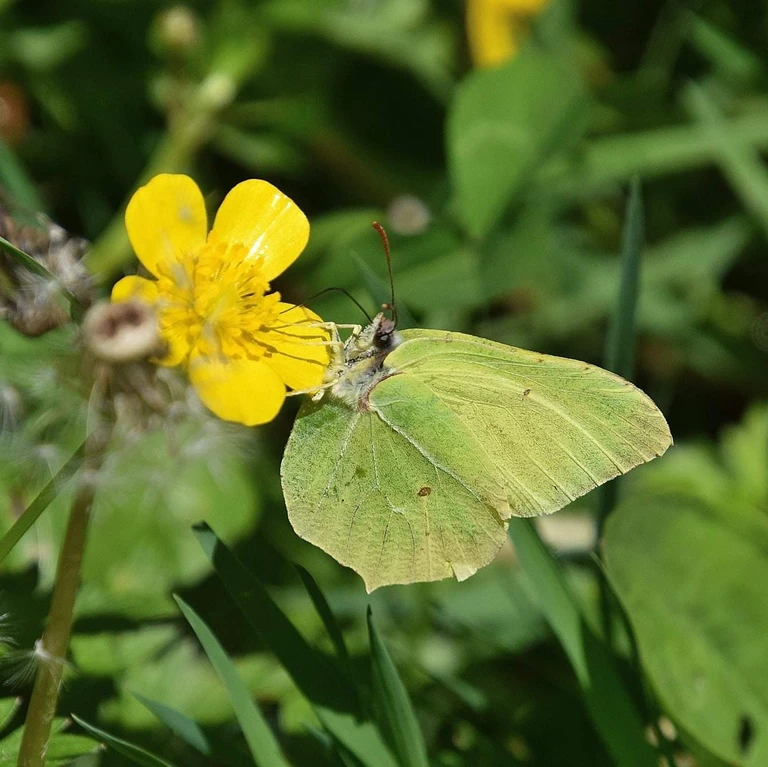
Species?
Gonepteryx rhamni
